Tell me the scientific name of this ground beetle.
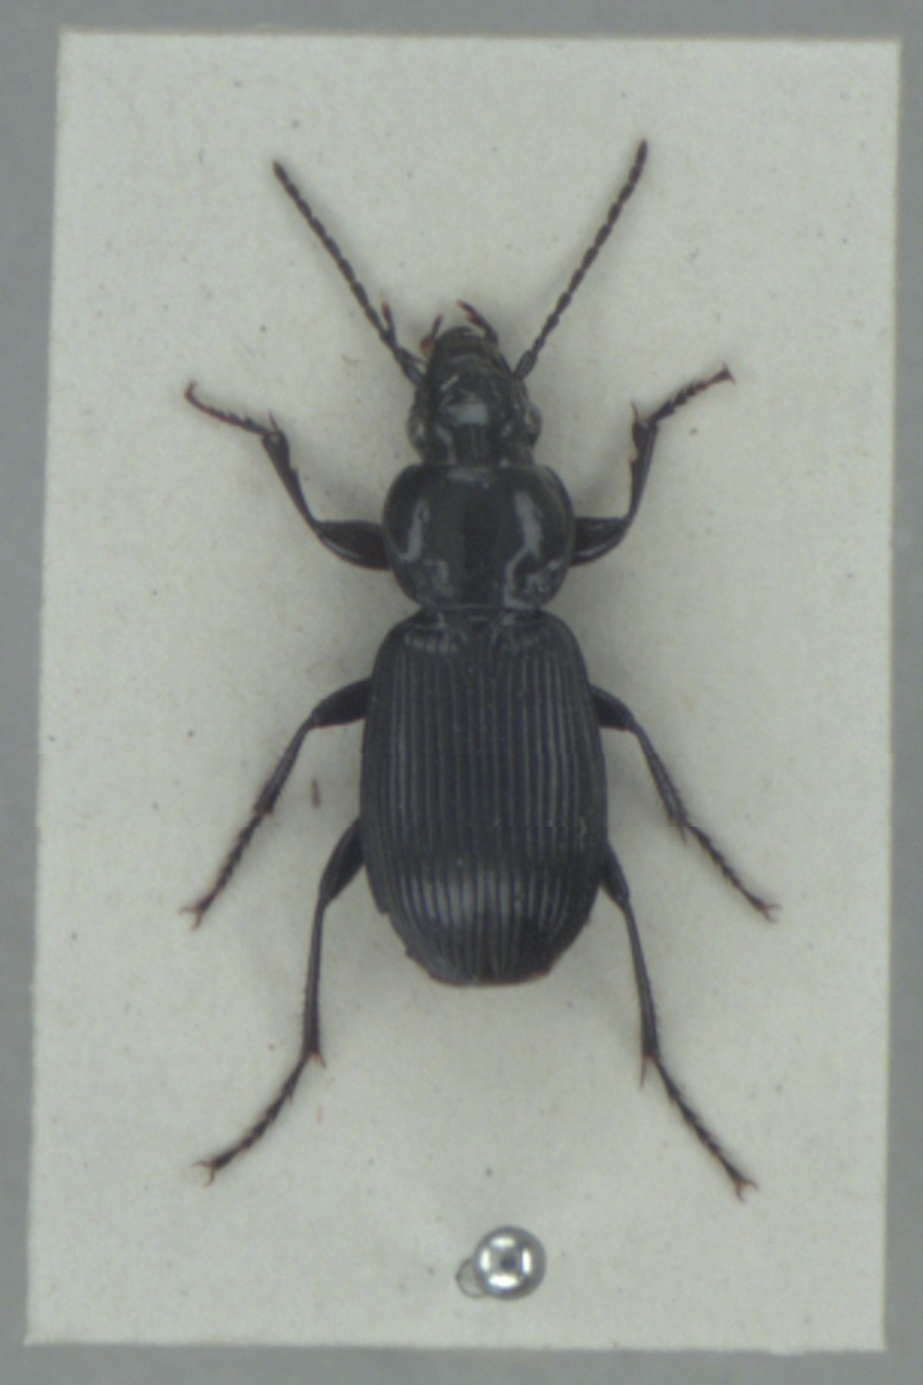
Pterostichus aethiops
